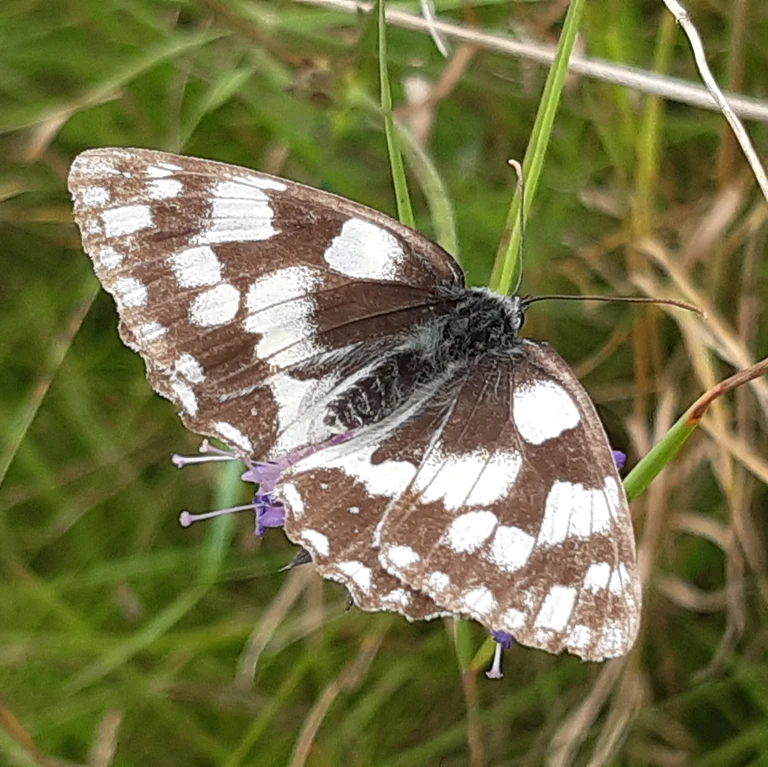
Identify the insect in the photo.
Melanargia galathea
